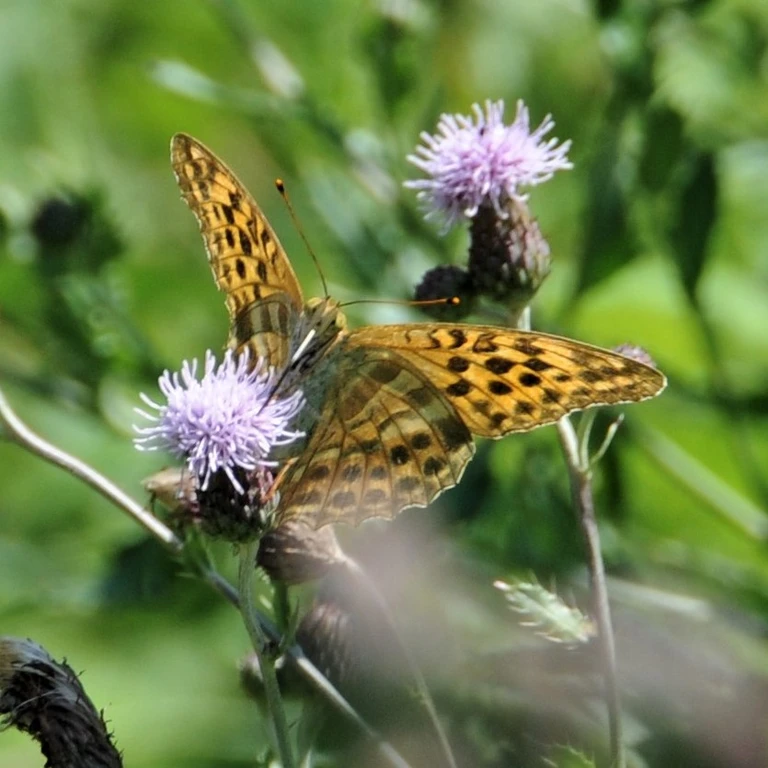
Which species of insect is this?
Argynnis paphia
